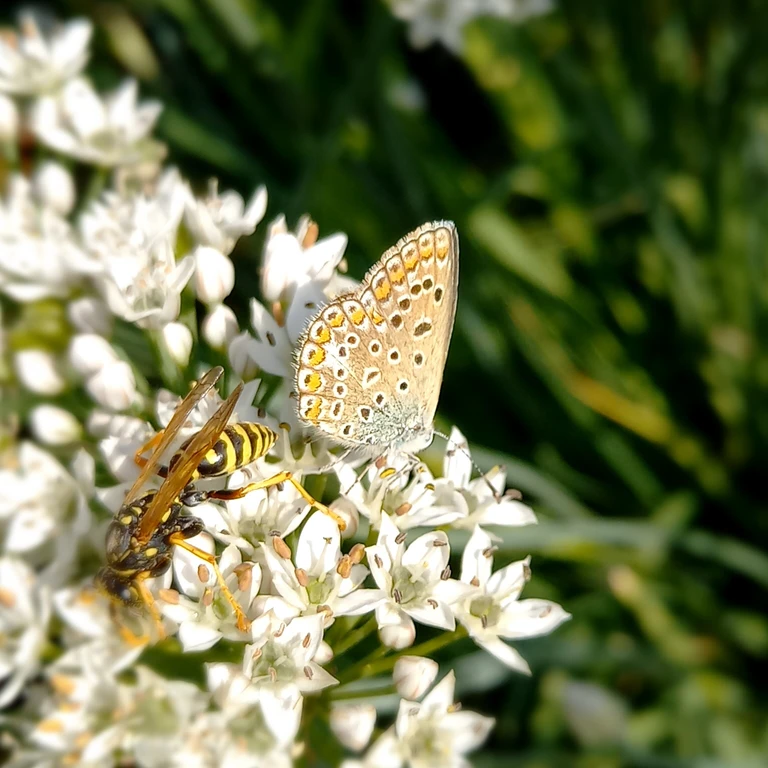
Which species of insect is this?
Polyommatus icarus
